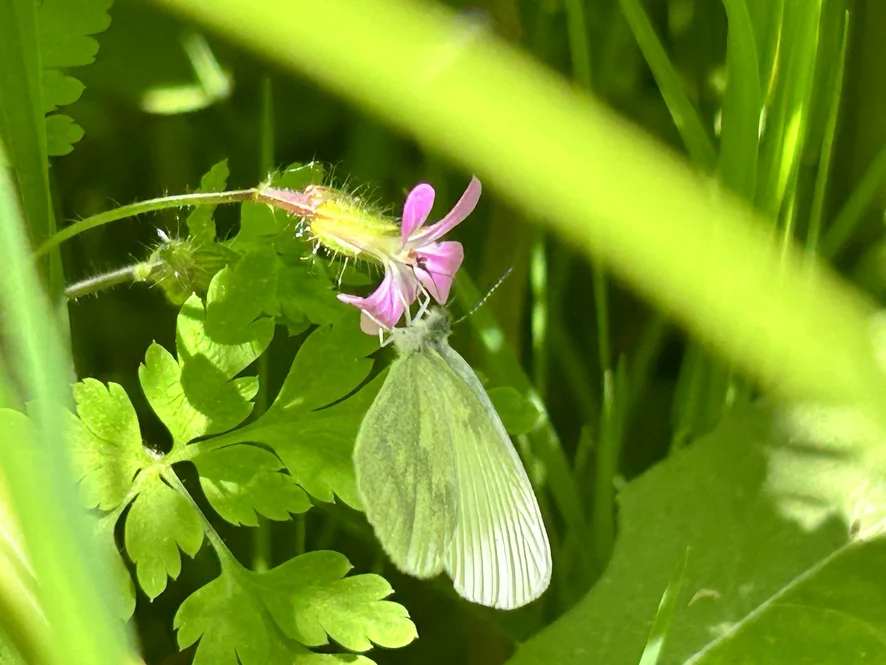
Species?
Leptidea sinapis/juvernica
